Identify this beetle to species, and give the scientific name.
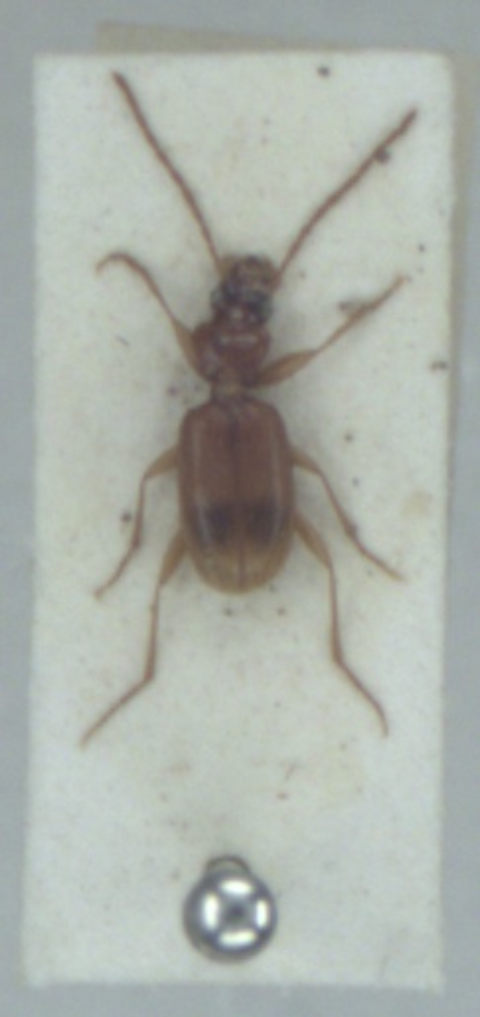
Blemus discus
